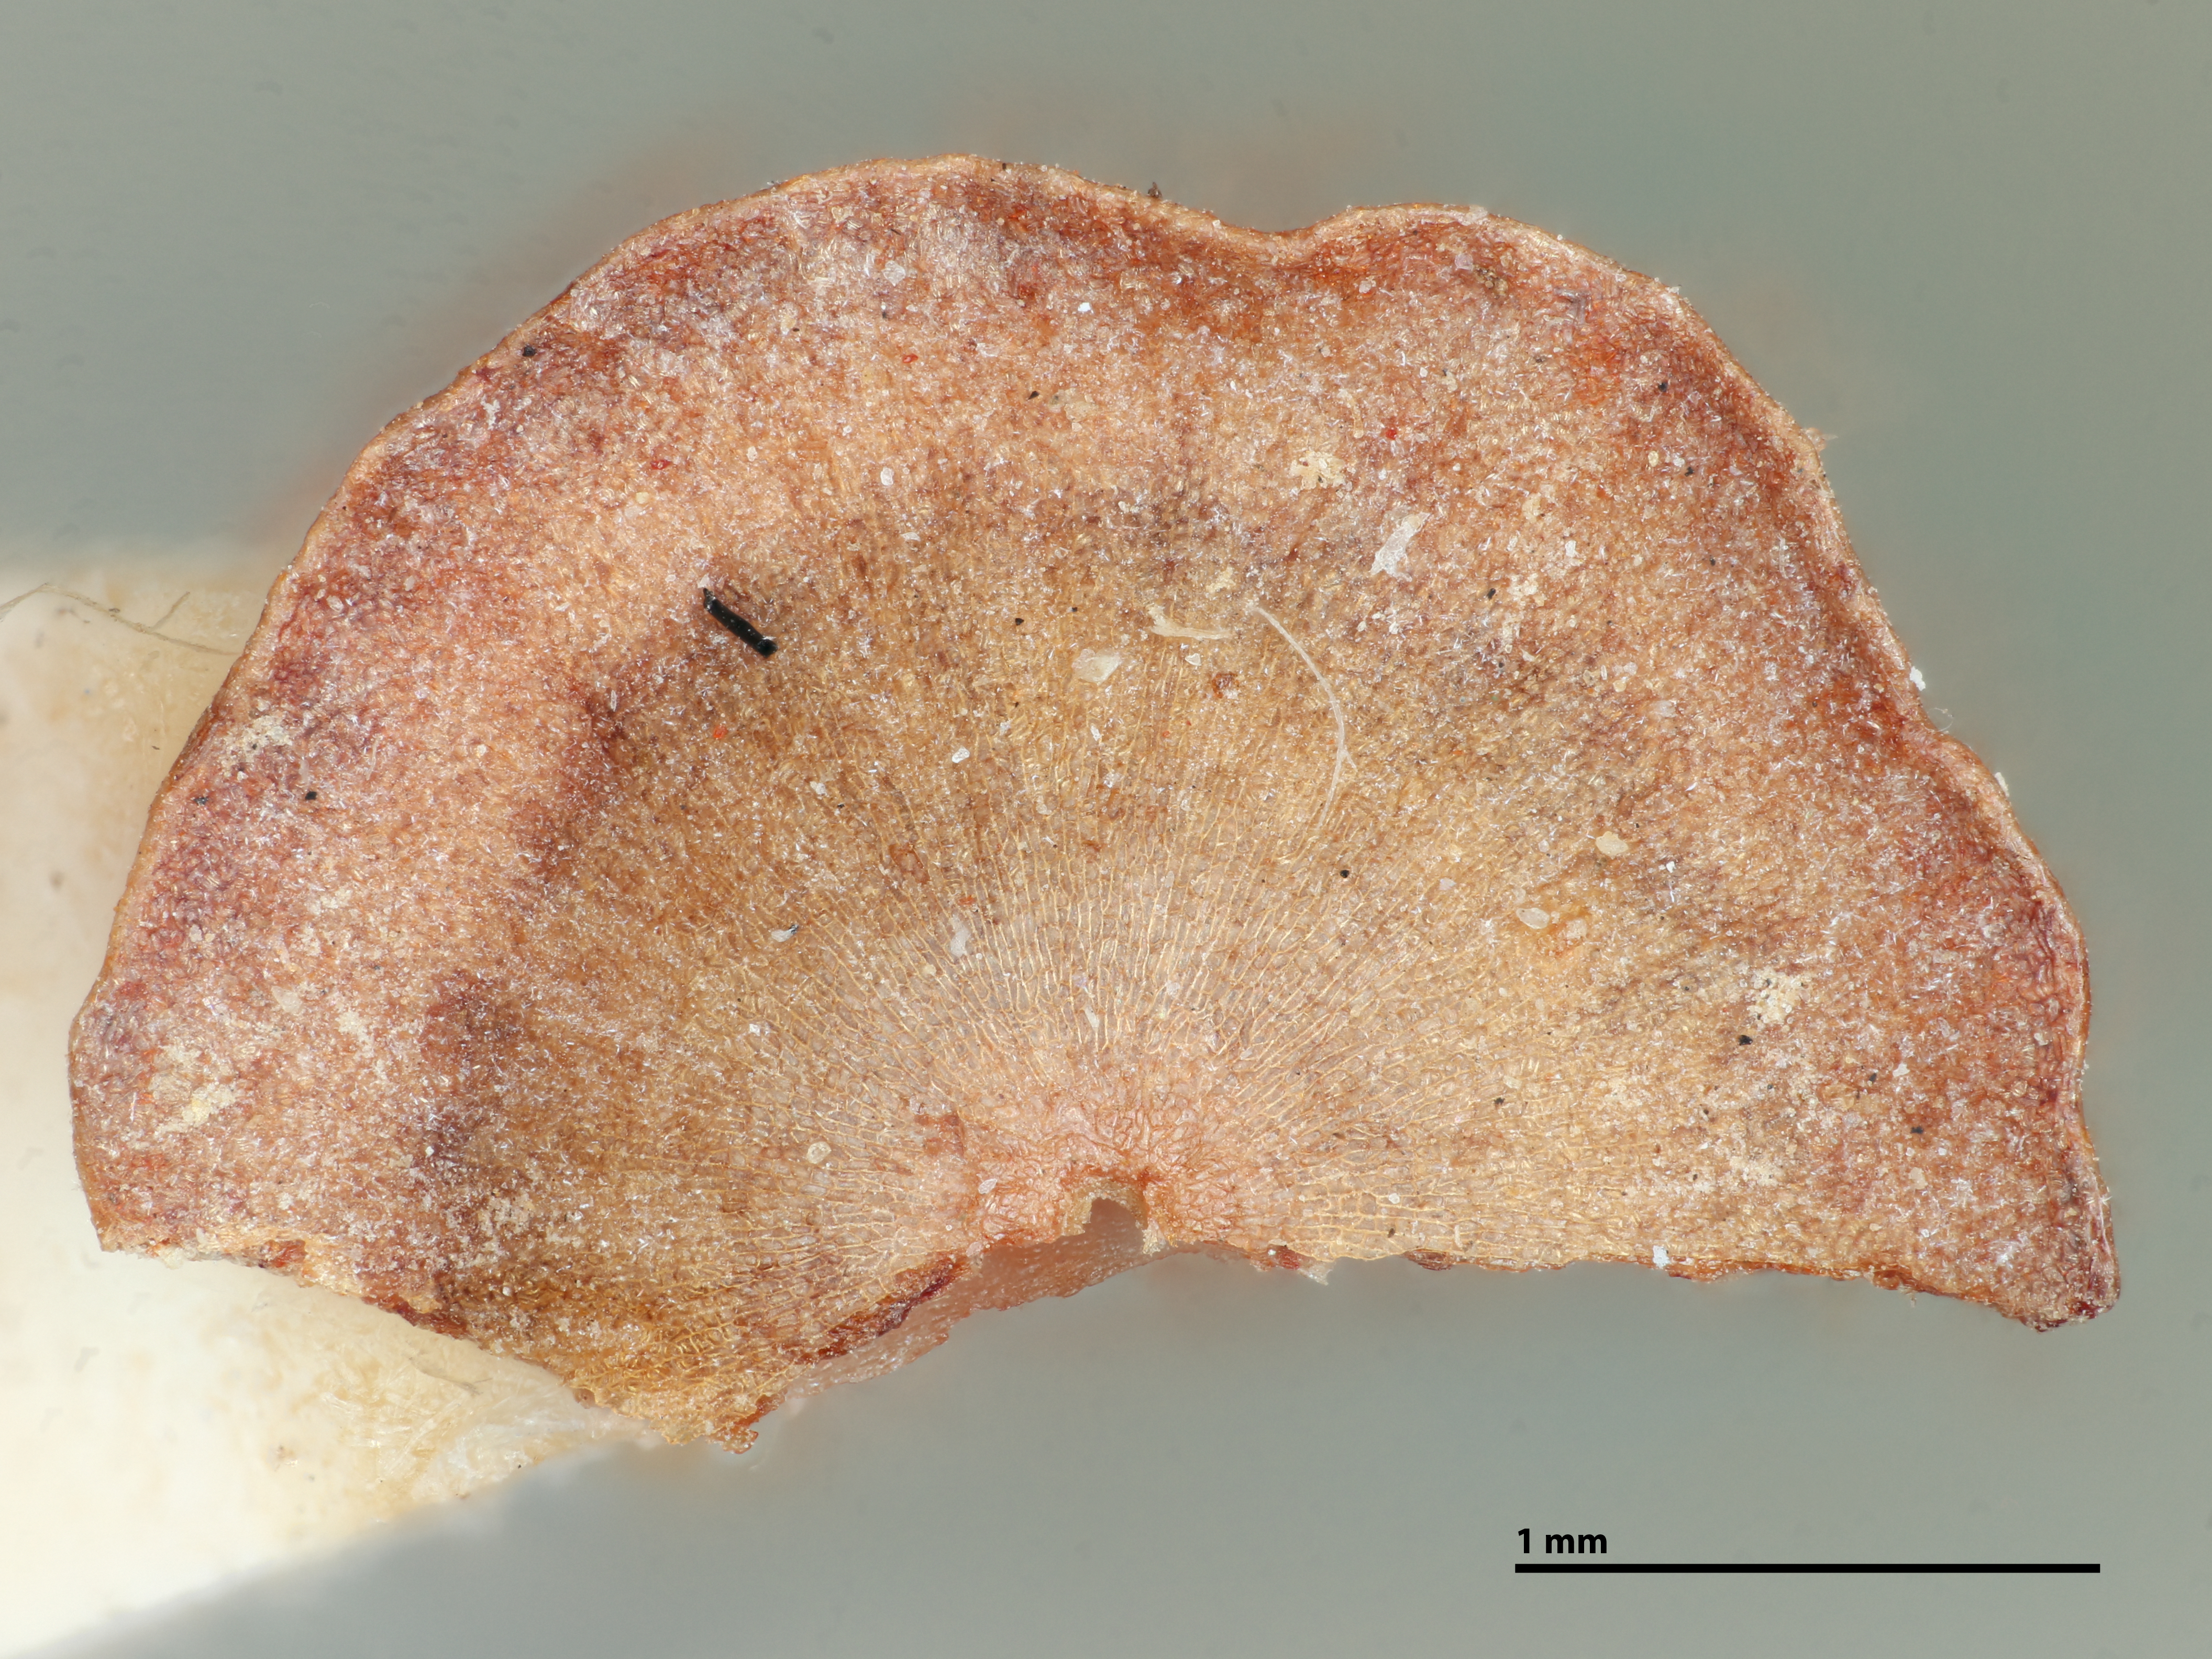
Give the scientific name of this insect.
Diplolepis discalis
